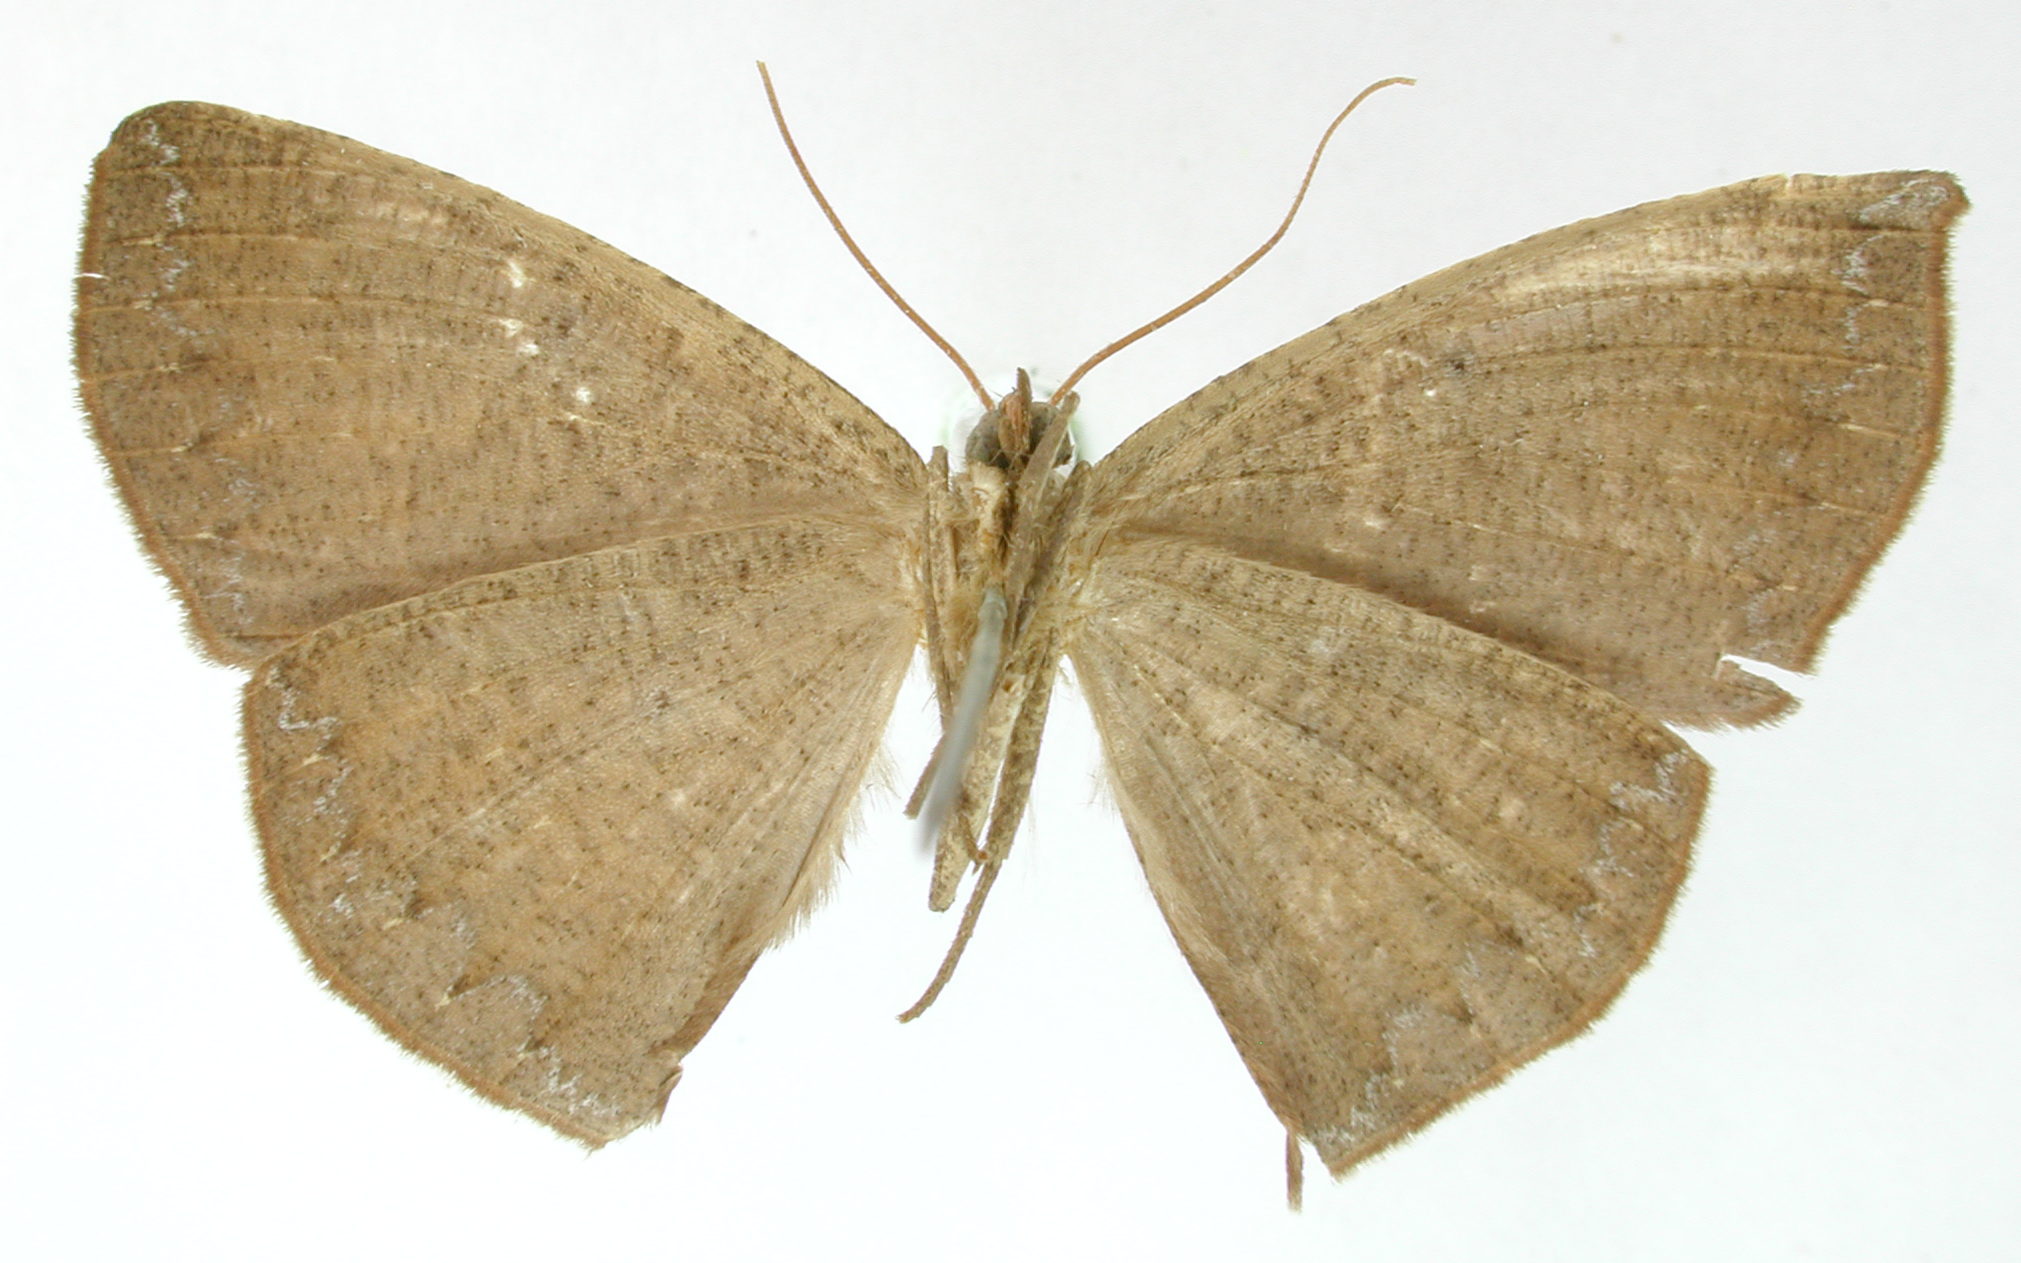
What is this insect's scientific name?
Cimicodes albicosta
